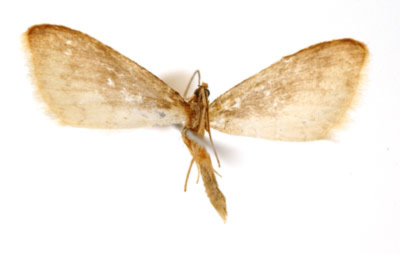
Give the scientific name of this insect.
Ptychopoda simililinea
